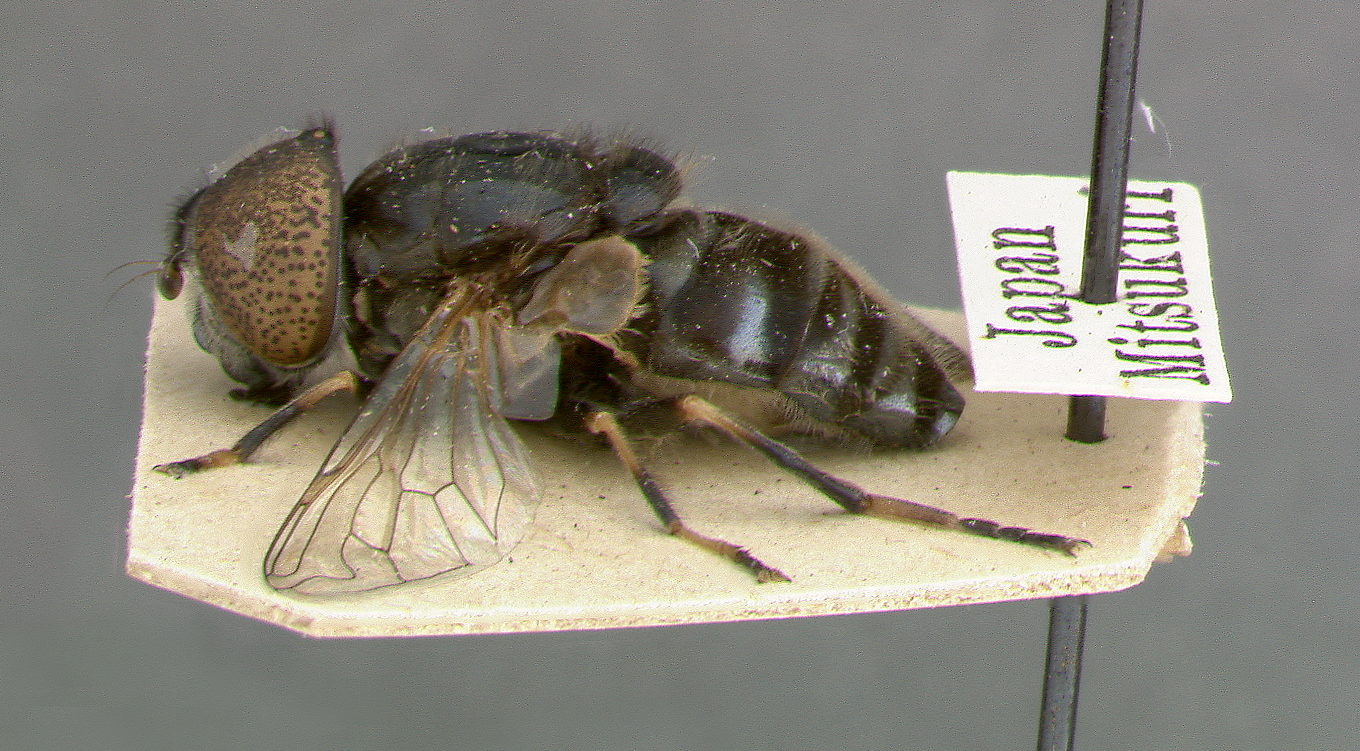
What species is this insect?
Eristalis ocularius
